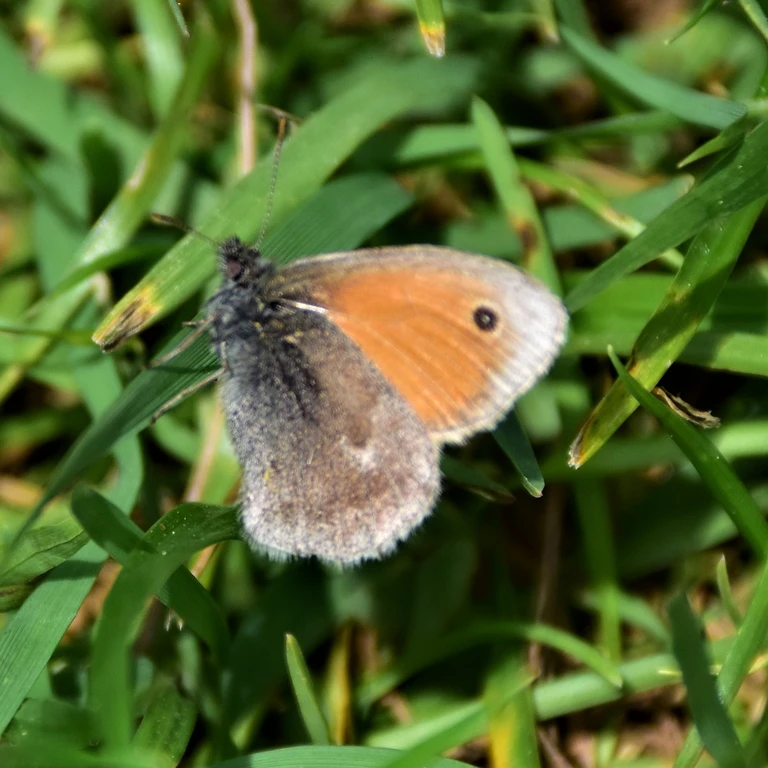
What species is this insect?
Coenonympha pamphilus
